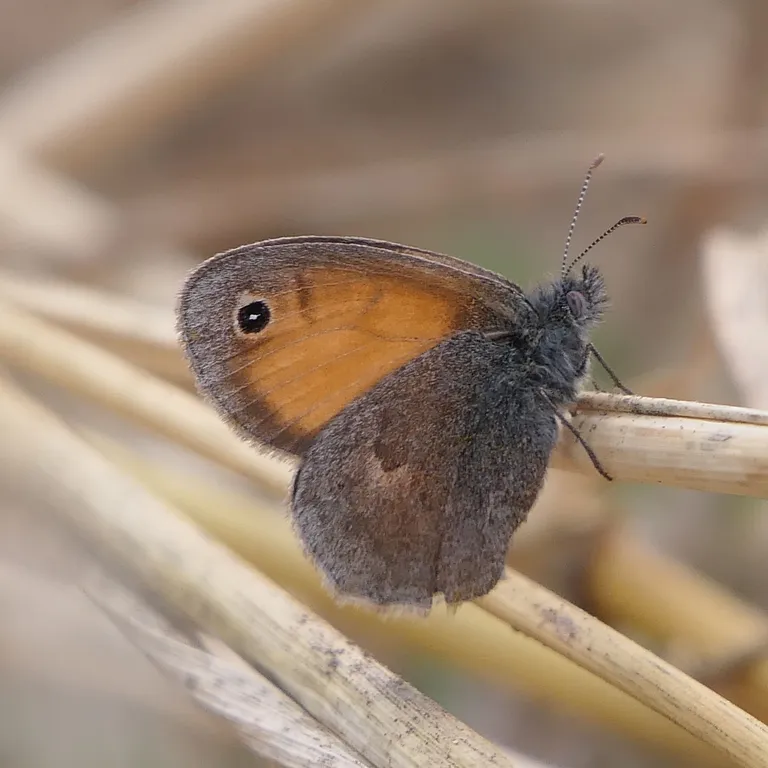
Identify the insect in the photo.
Coenonympha pamphilus
